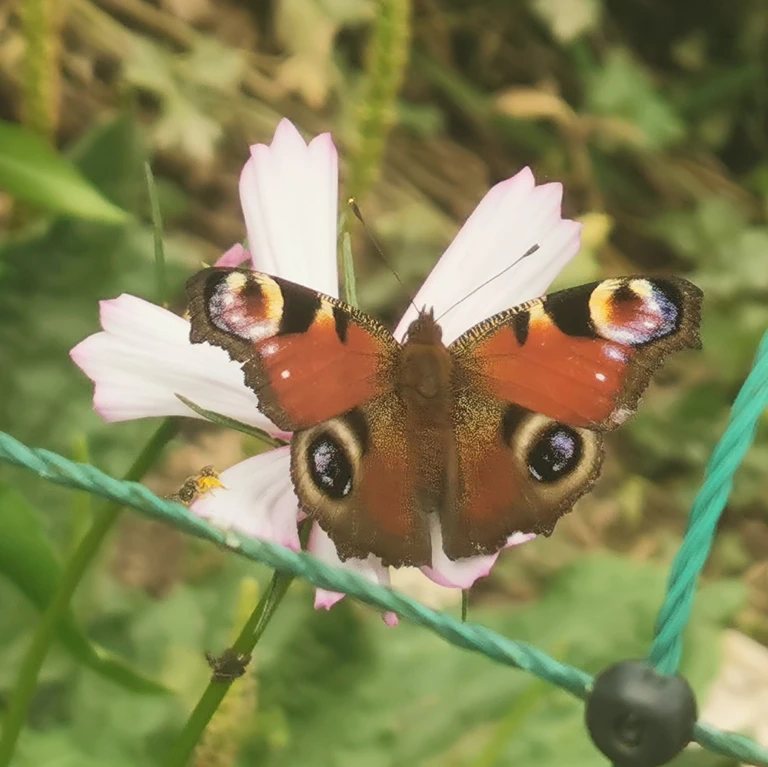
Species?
Aglais io
